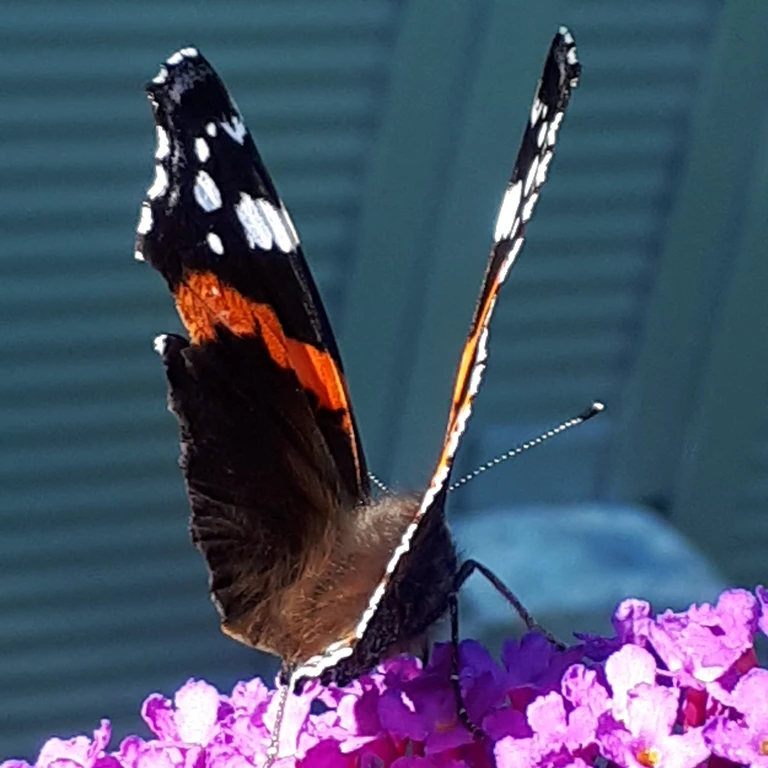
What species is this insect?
Vanessa atalanta
